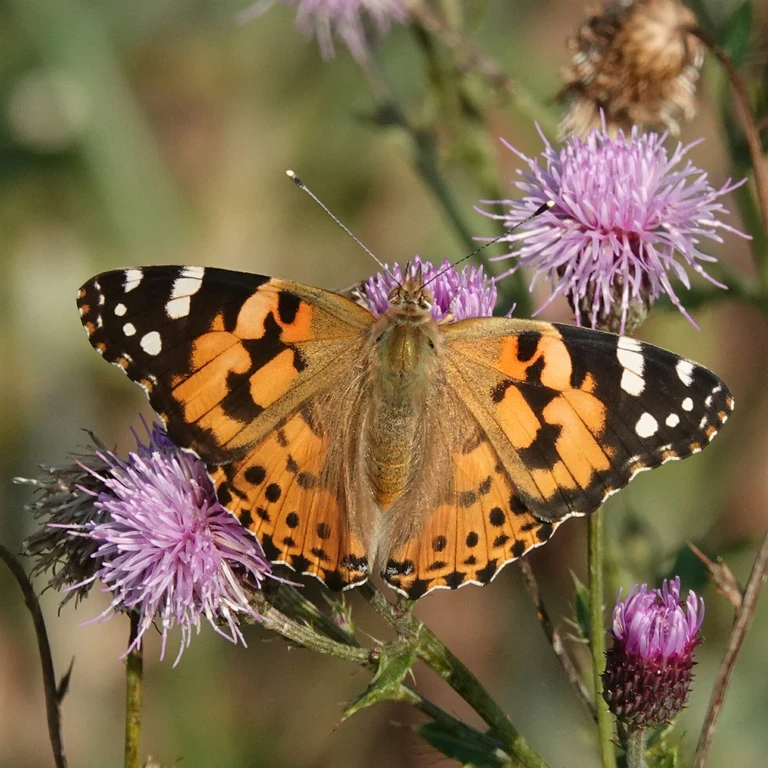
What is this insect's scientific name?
Vanessa cardui
